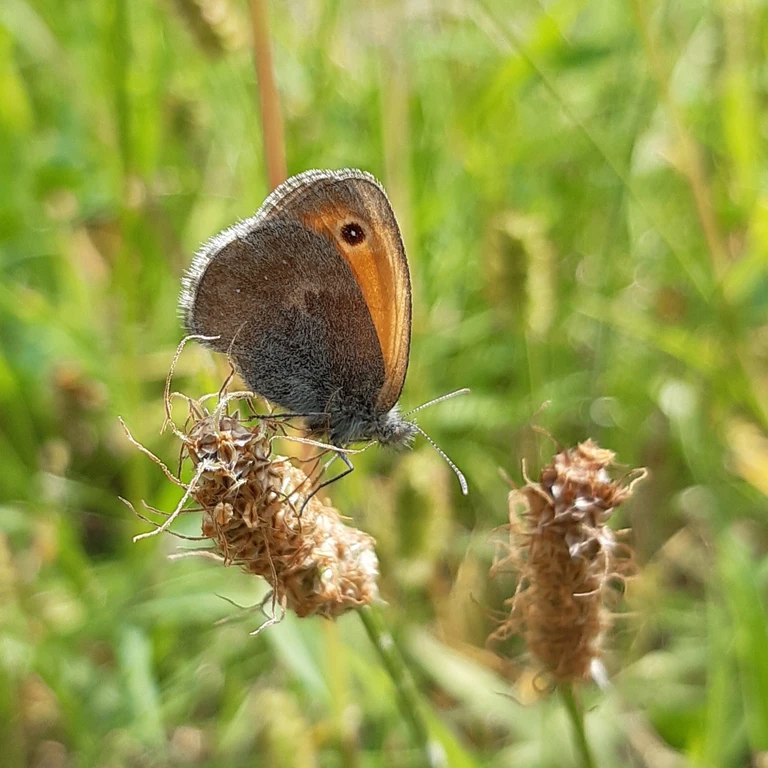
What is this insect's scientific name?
Coenonympha pamphilus
